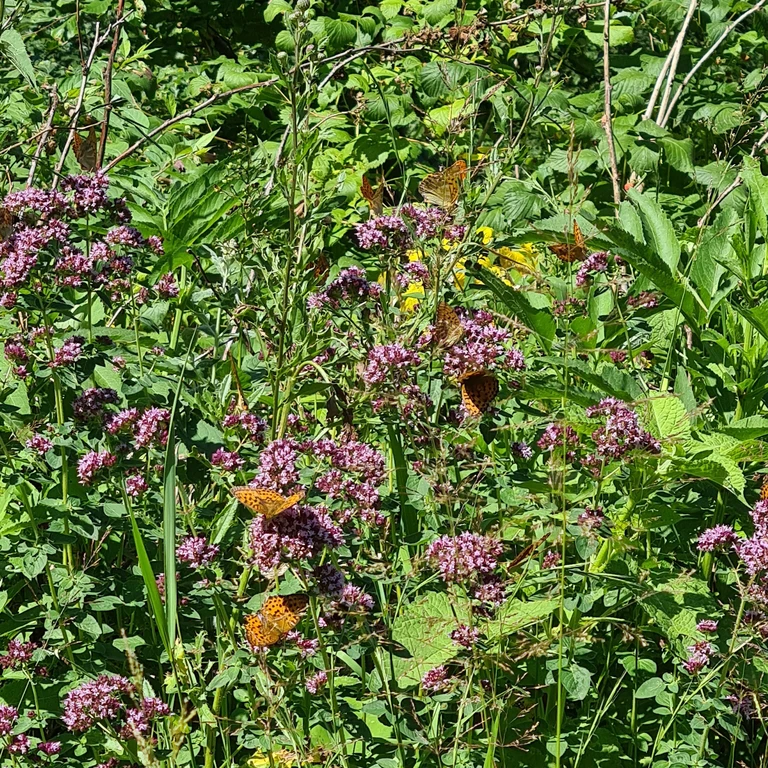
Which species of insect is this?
Brenthis daphne
